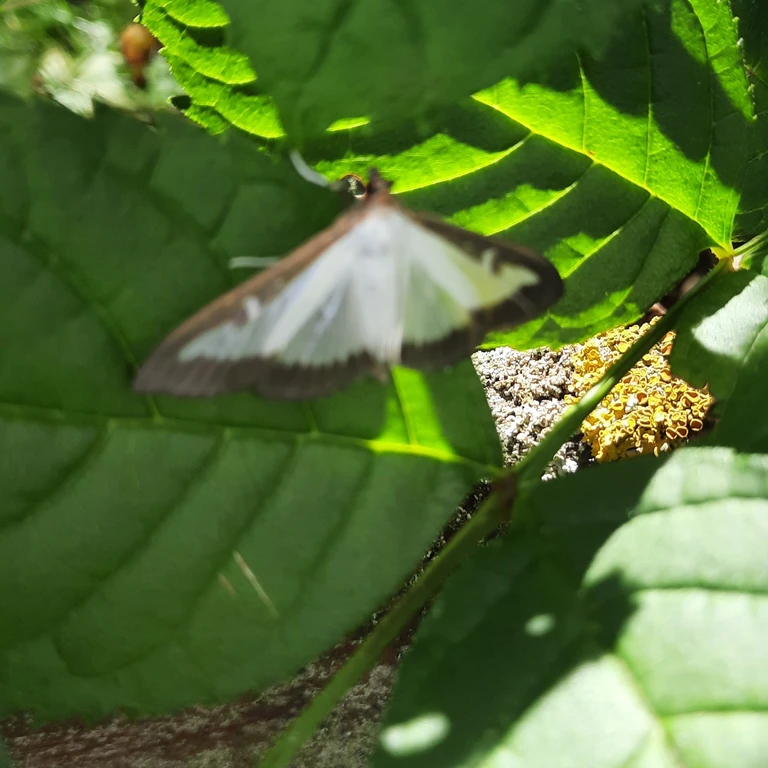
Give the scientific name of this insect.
Cydalima perspectalis
